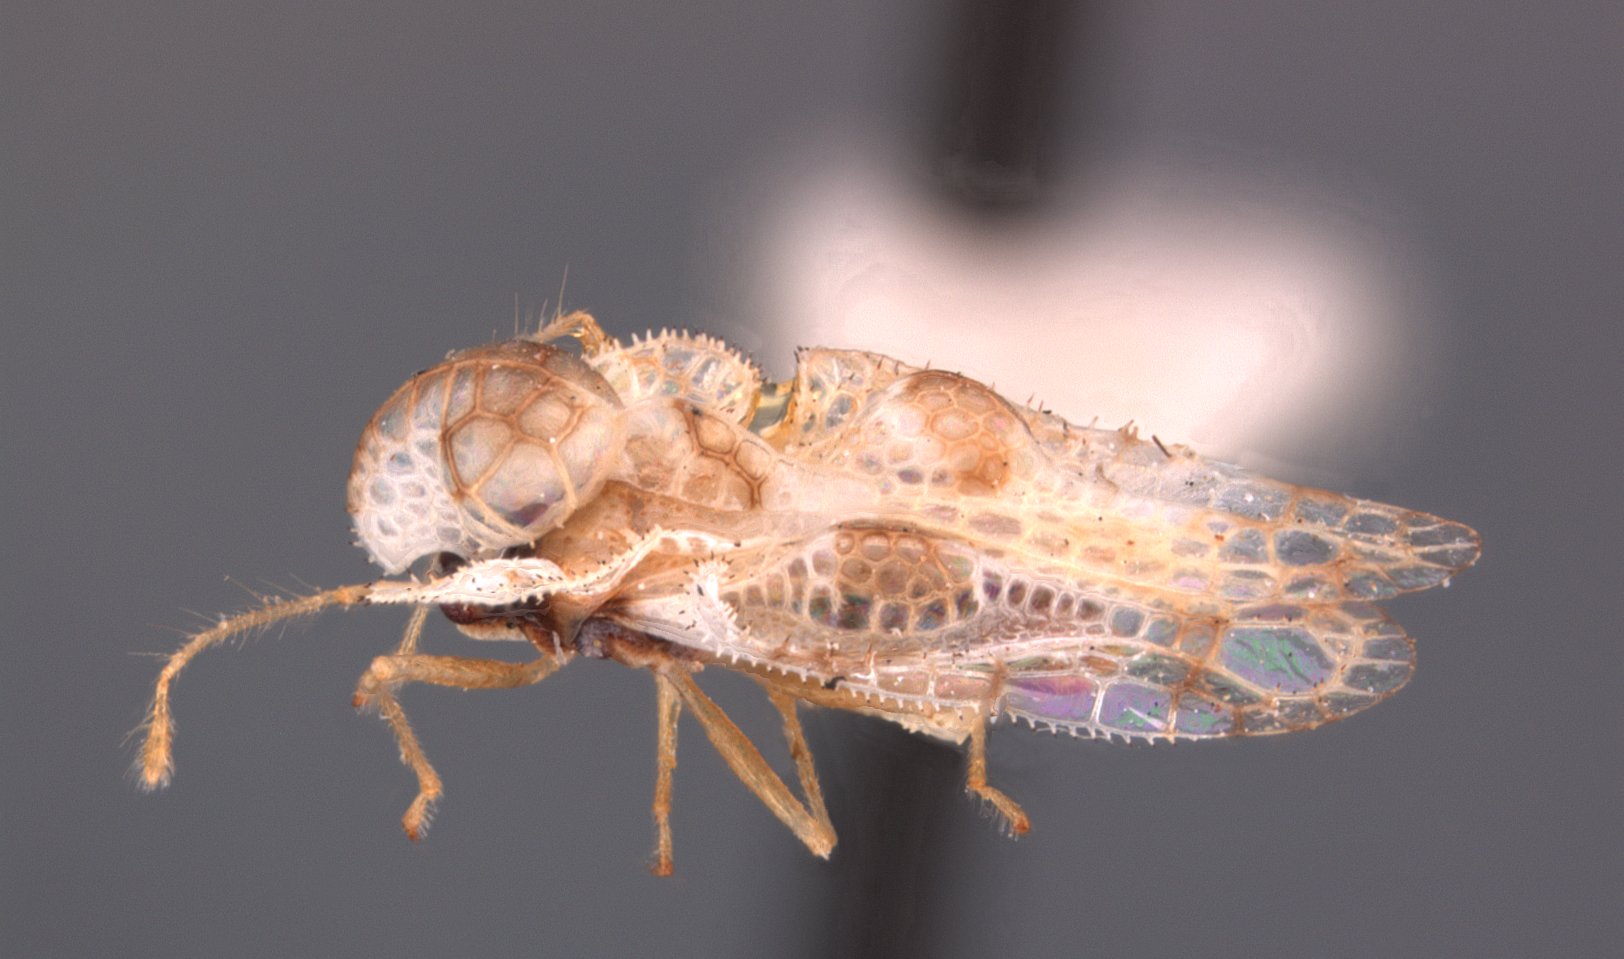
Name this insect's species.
Corythucha nicholi
